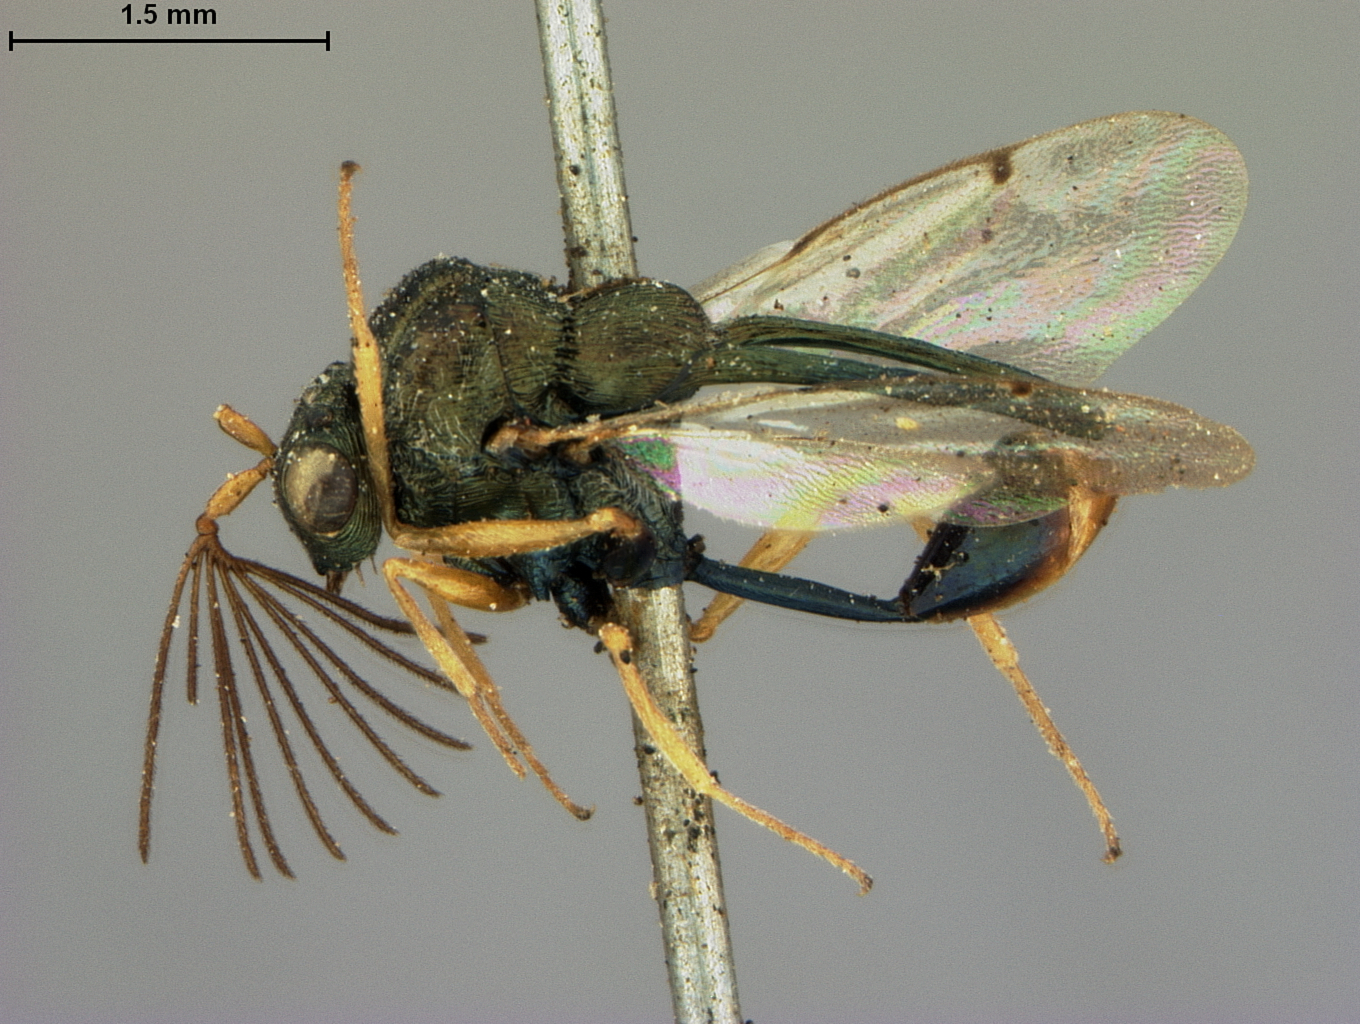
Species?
Kapala terminalis
